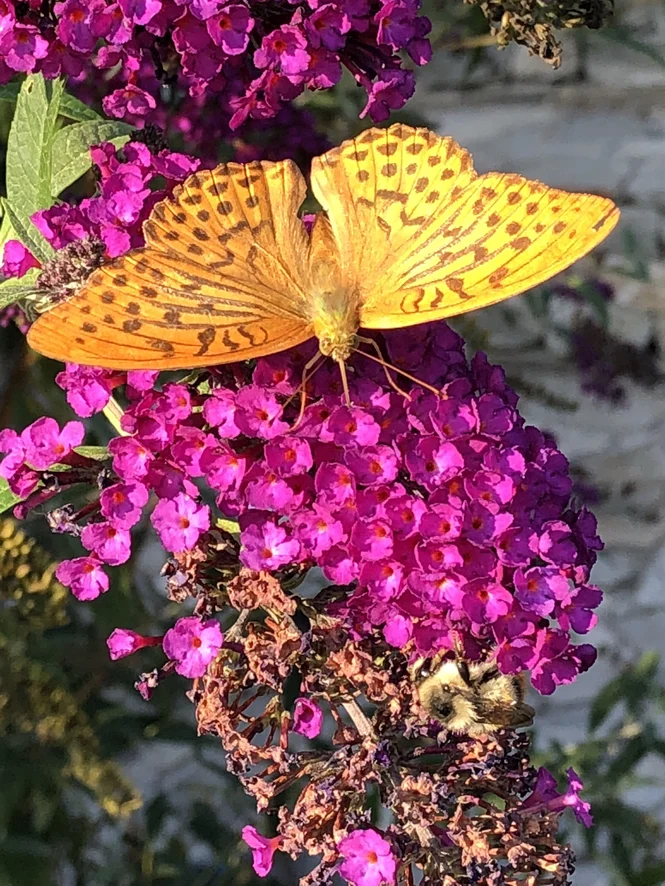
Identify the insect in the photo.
Argynnis paphia
